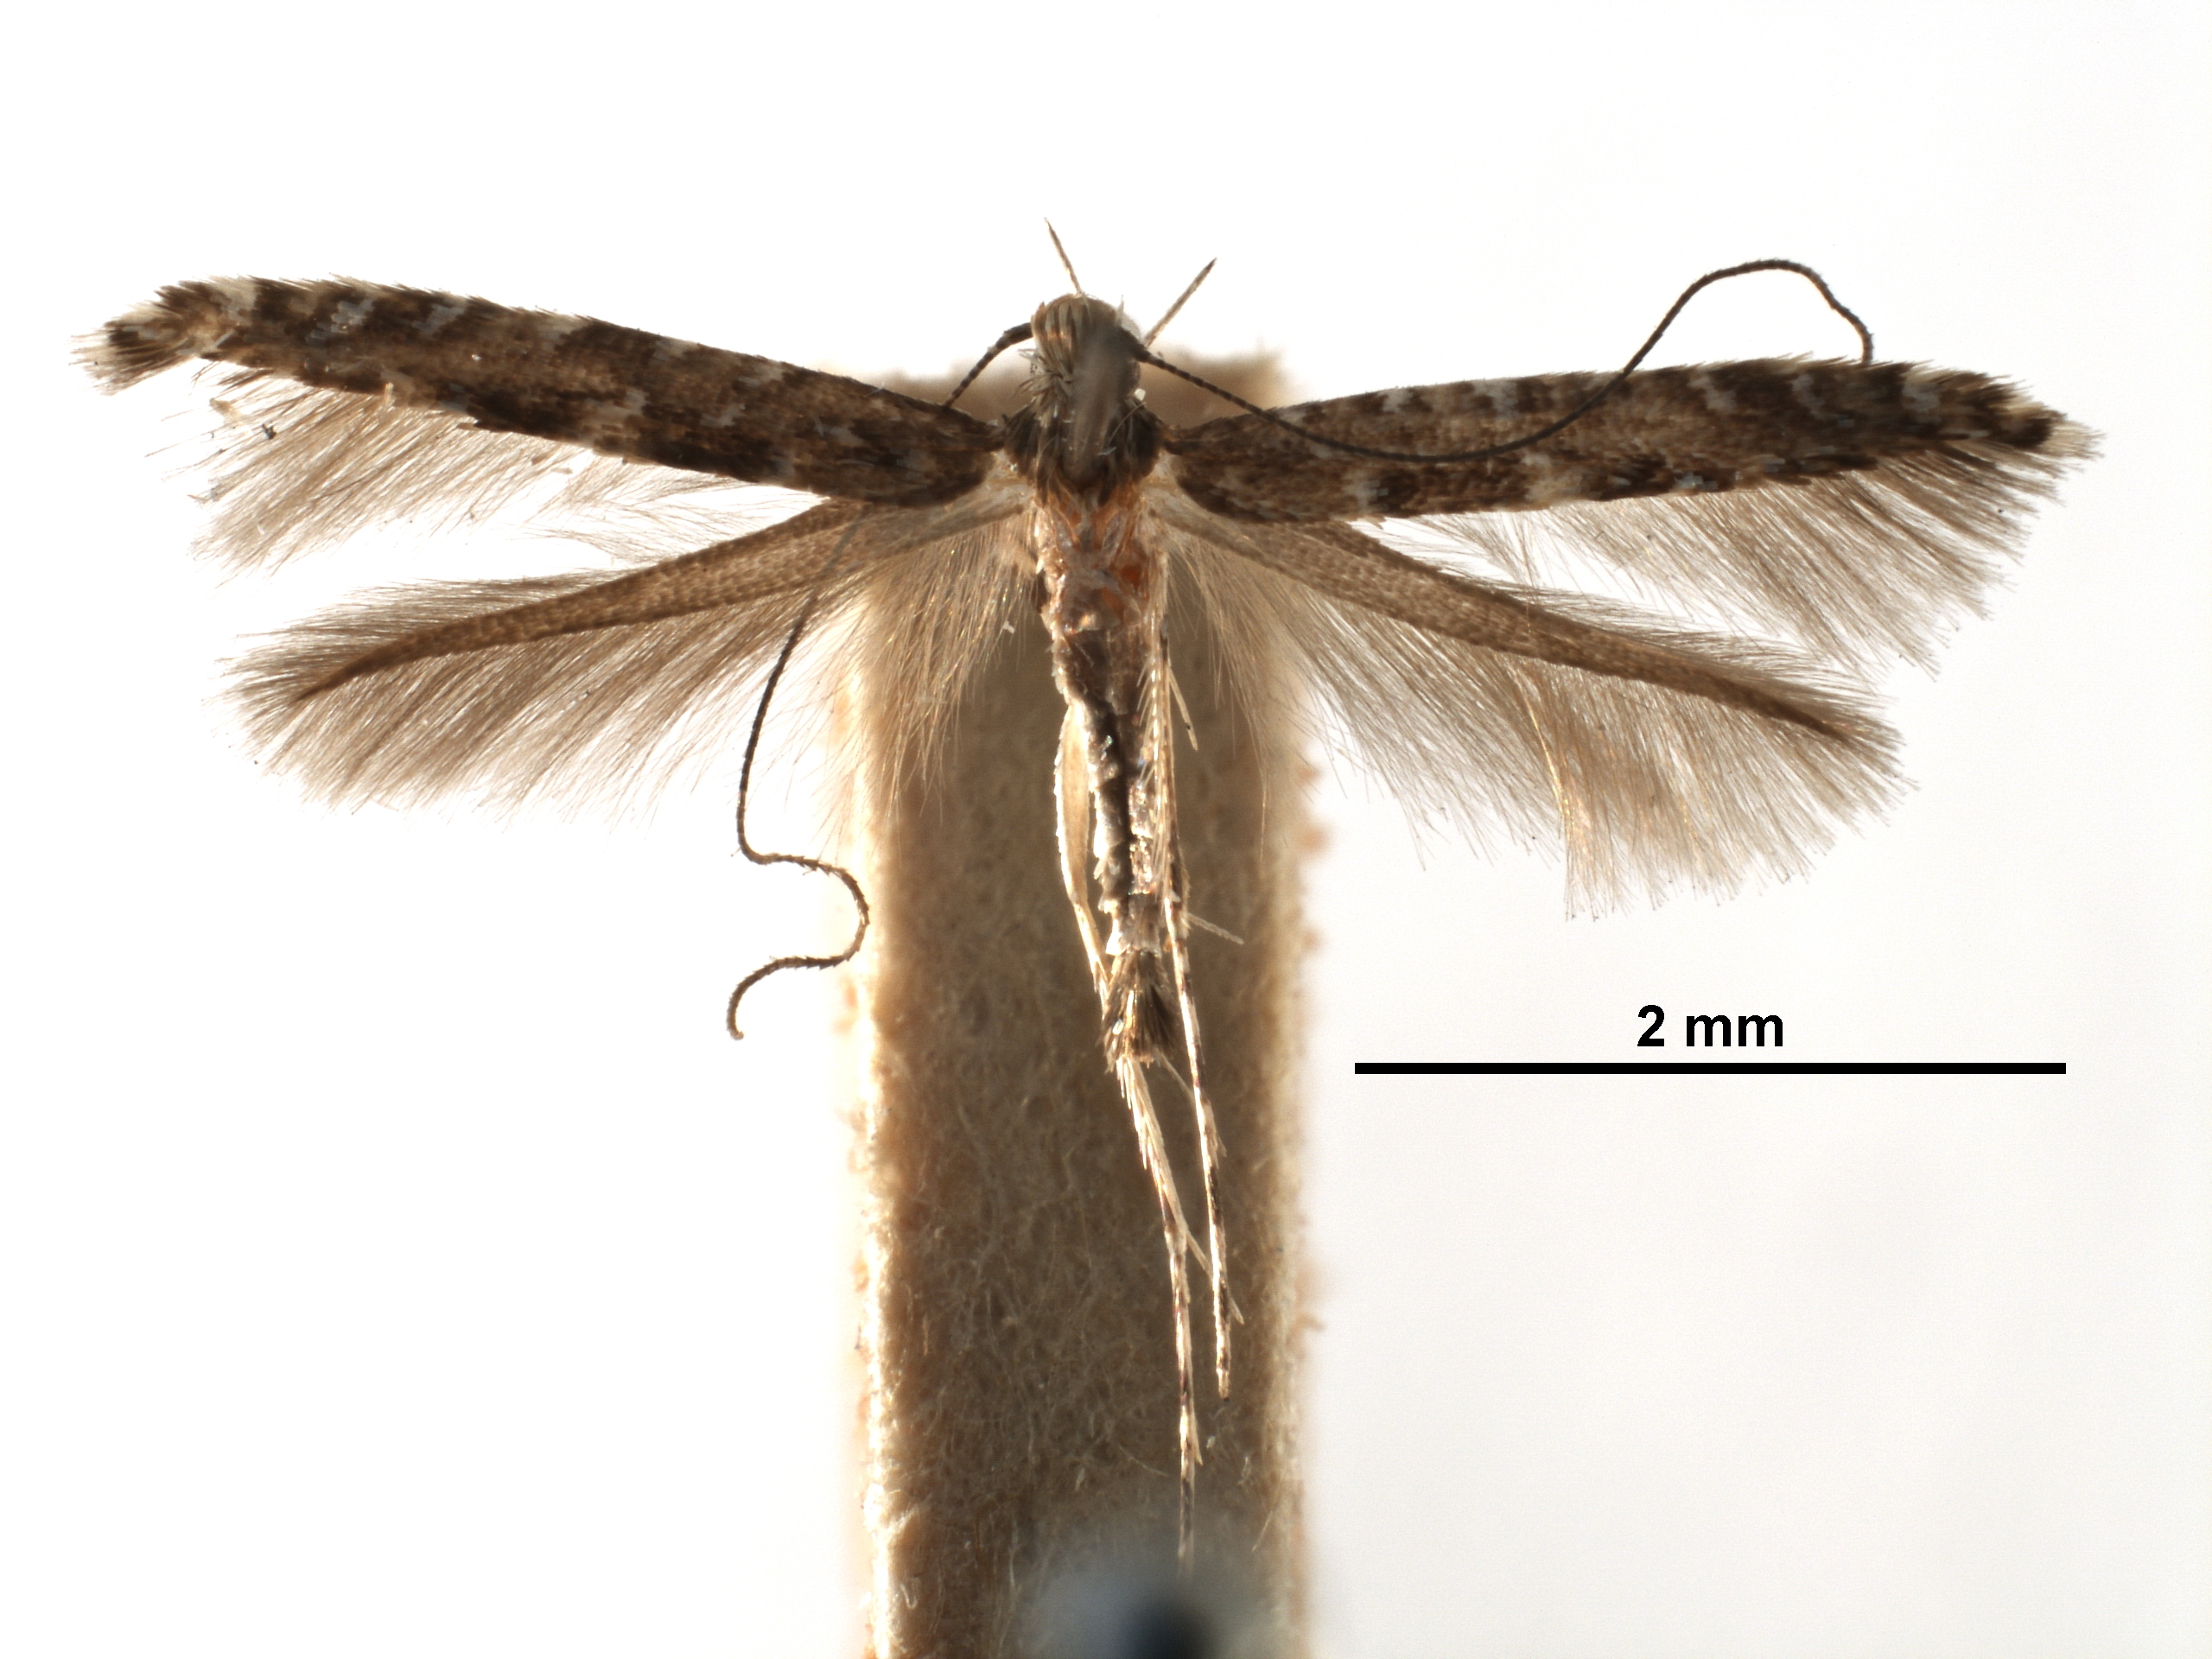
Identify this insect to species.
Acrocercops affinis
